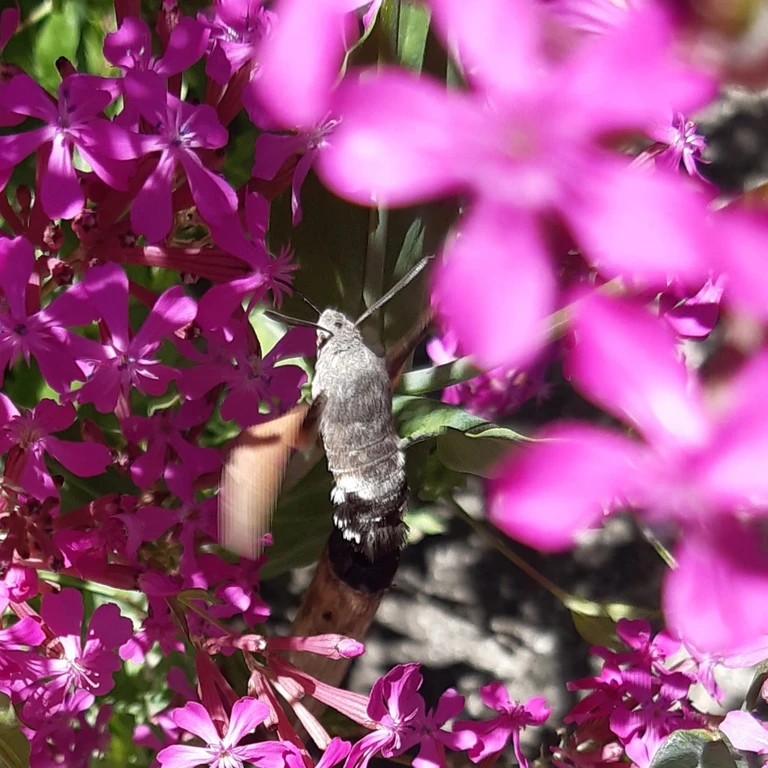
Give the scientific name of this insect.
Macroglossum stellatarum
